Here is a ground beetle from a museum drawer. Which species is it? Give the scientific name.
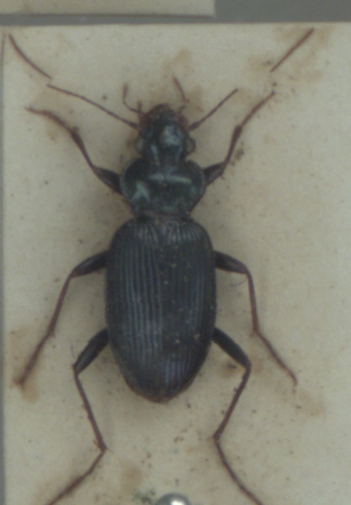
Leistus spinibarbis
